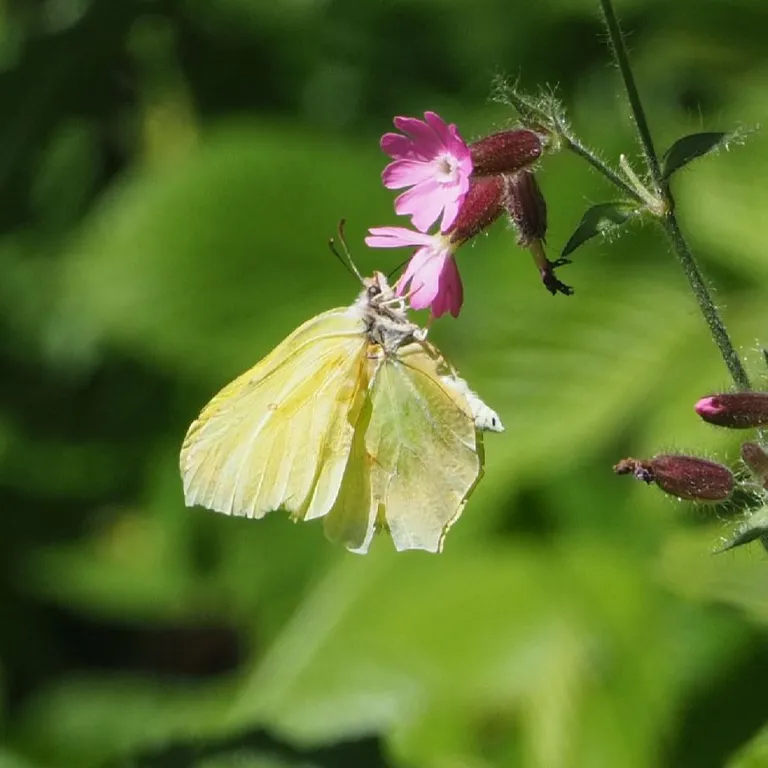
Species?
Gonepteryx rhamni
